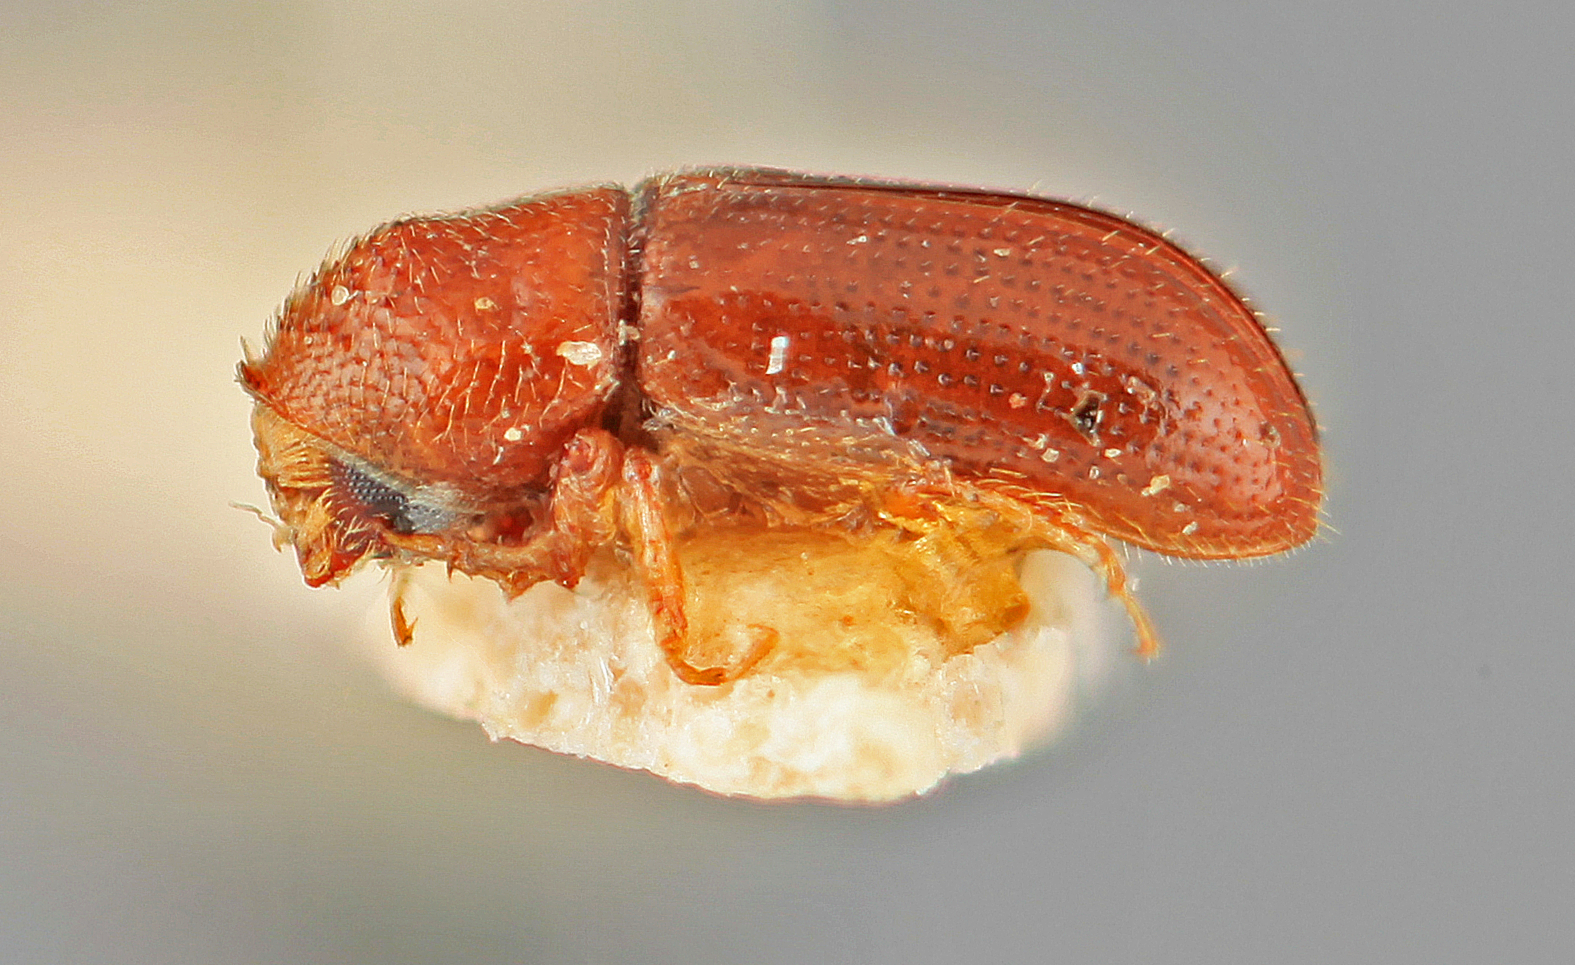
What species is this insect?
Pityophthorus chilgoza
